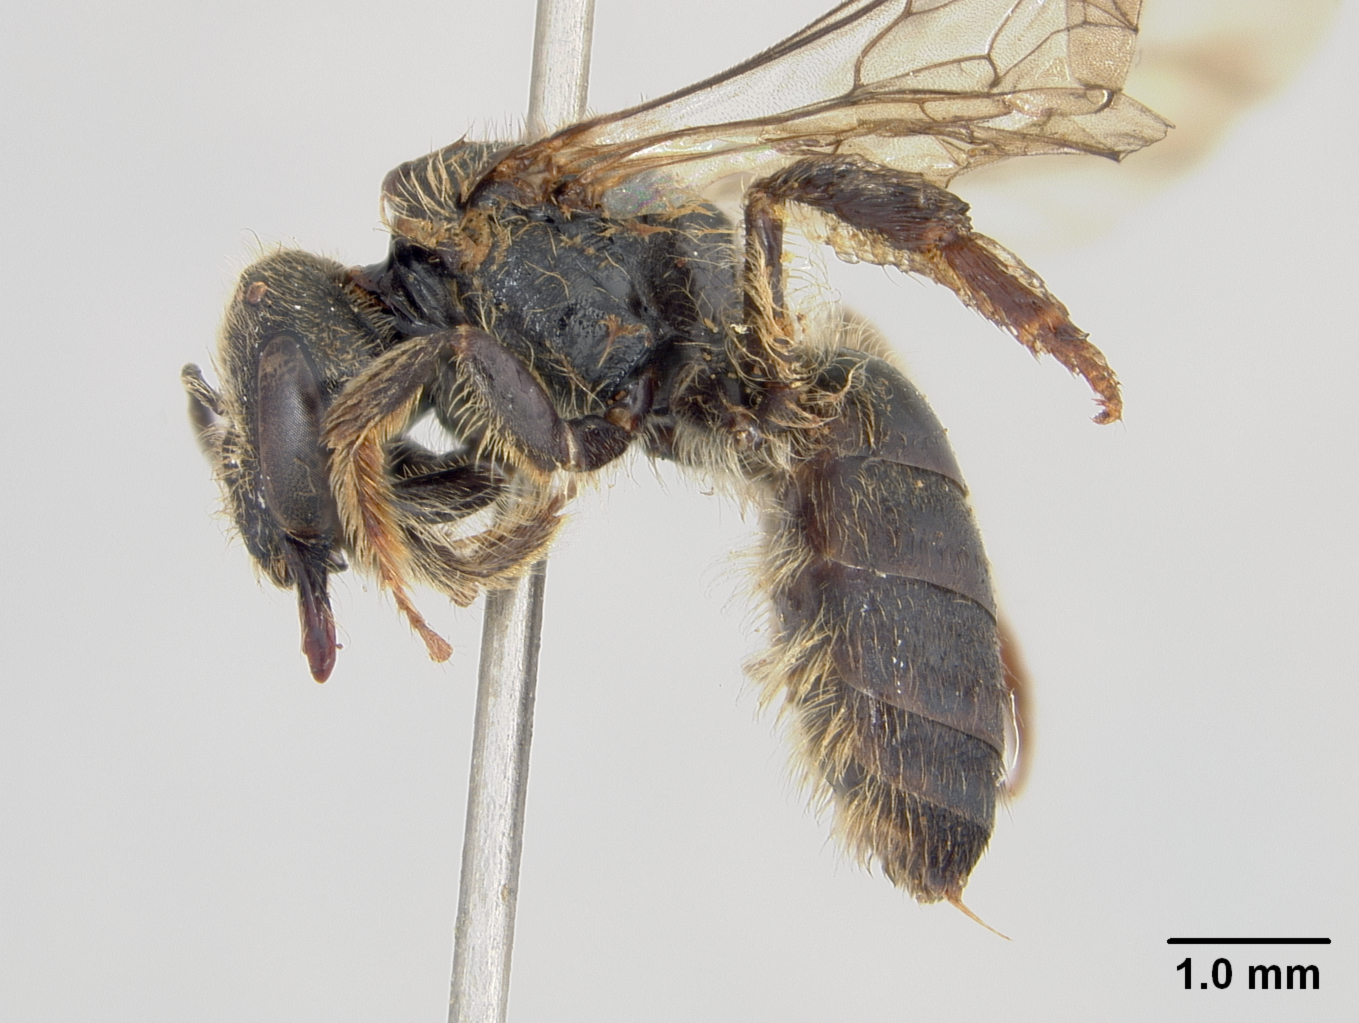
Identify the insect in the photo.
Halictus postlucens
